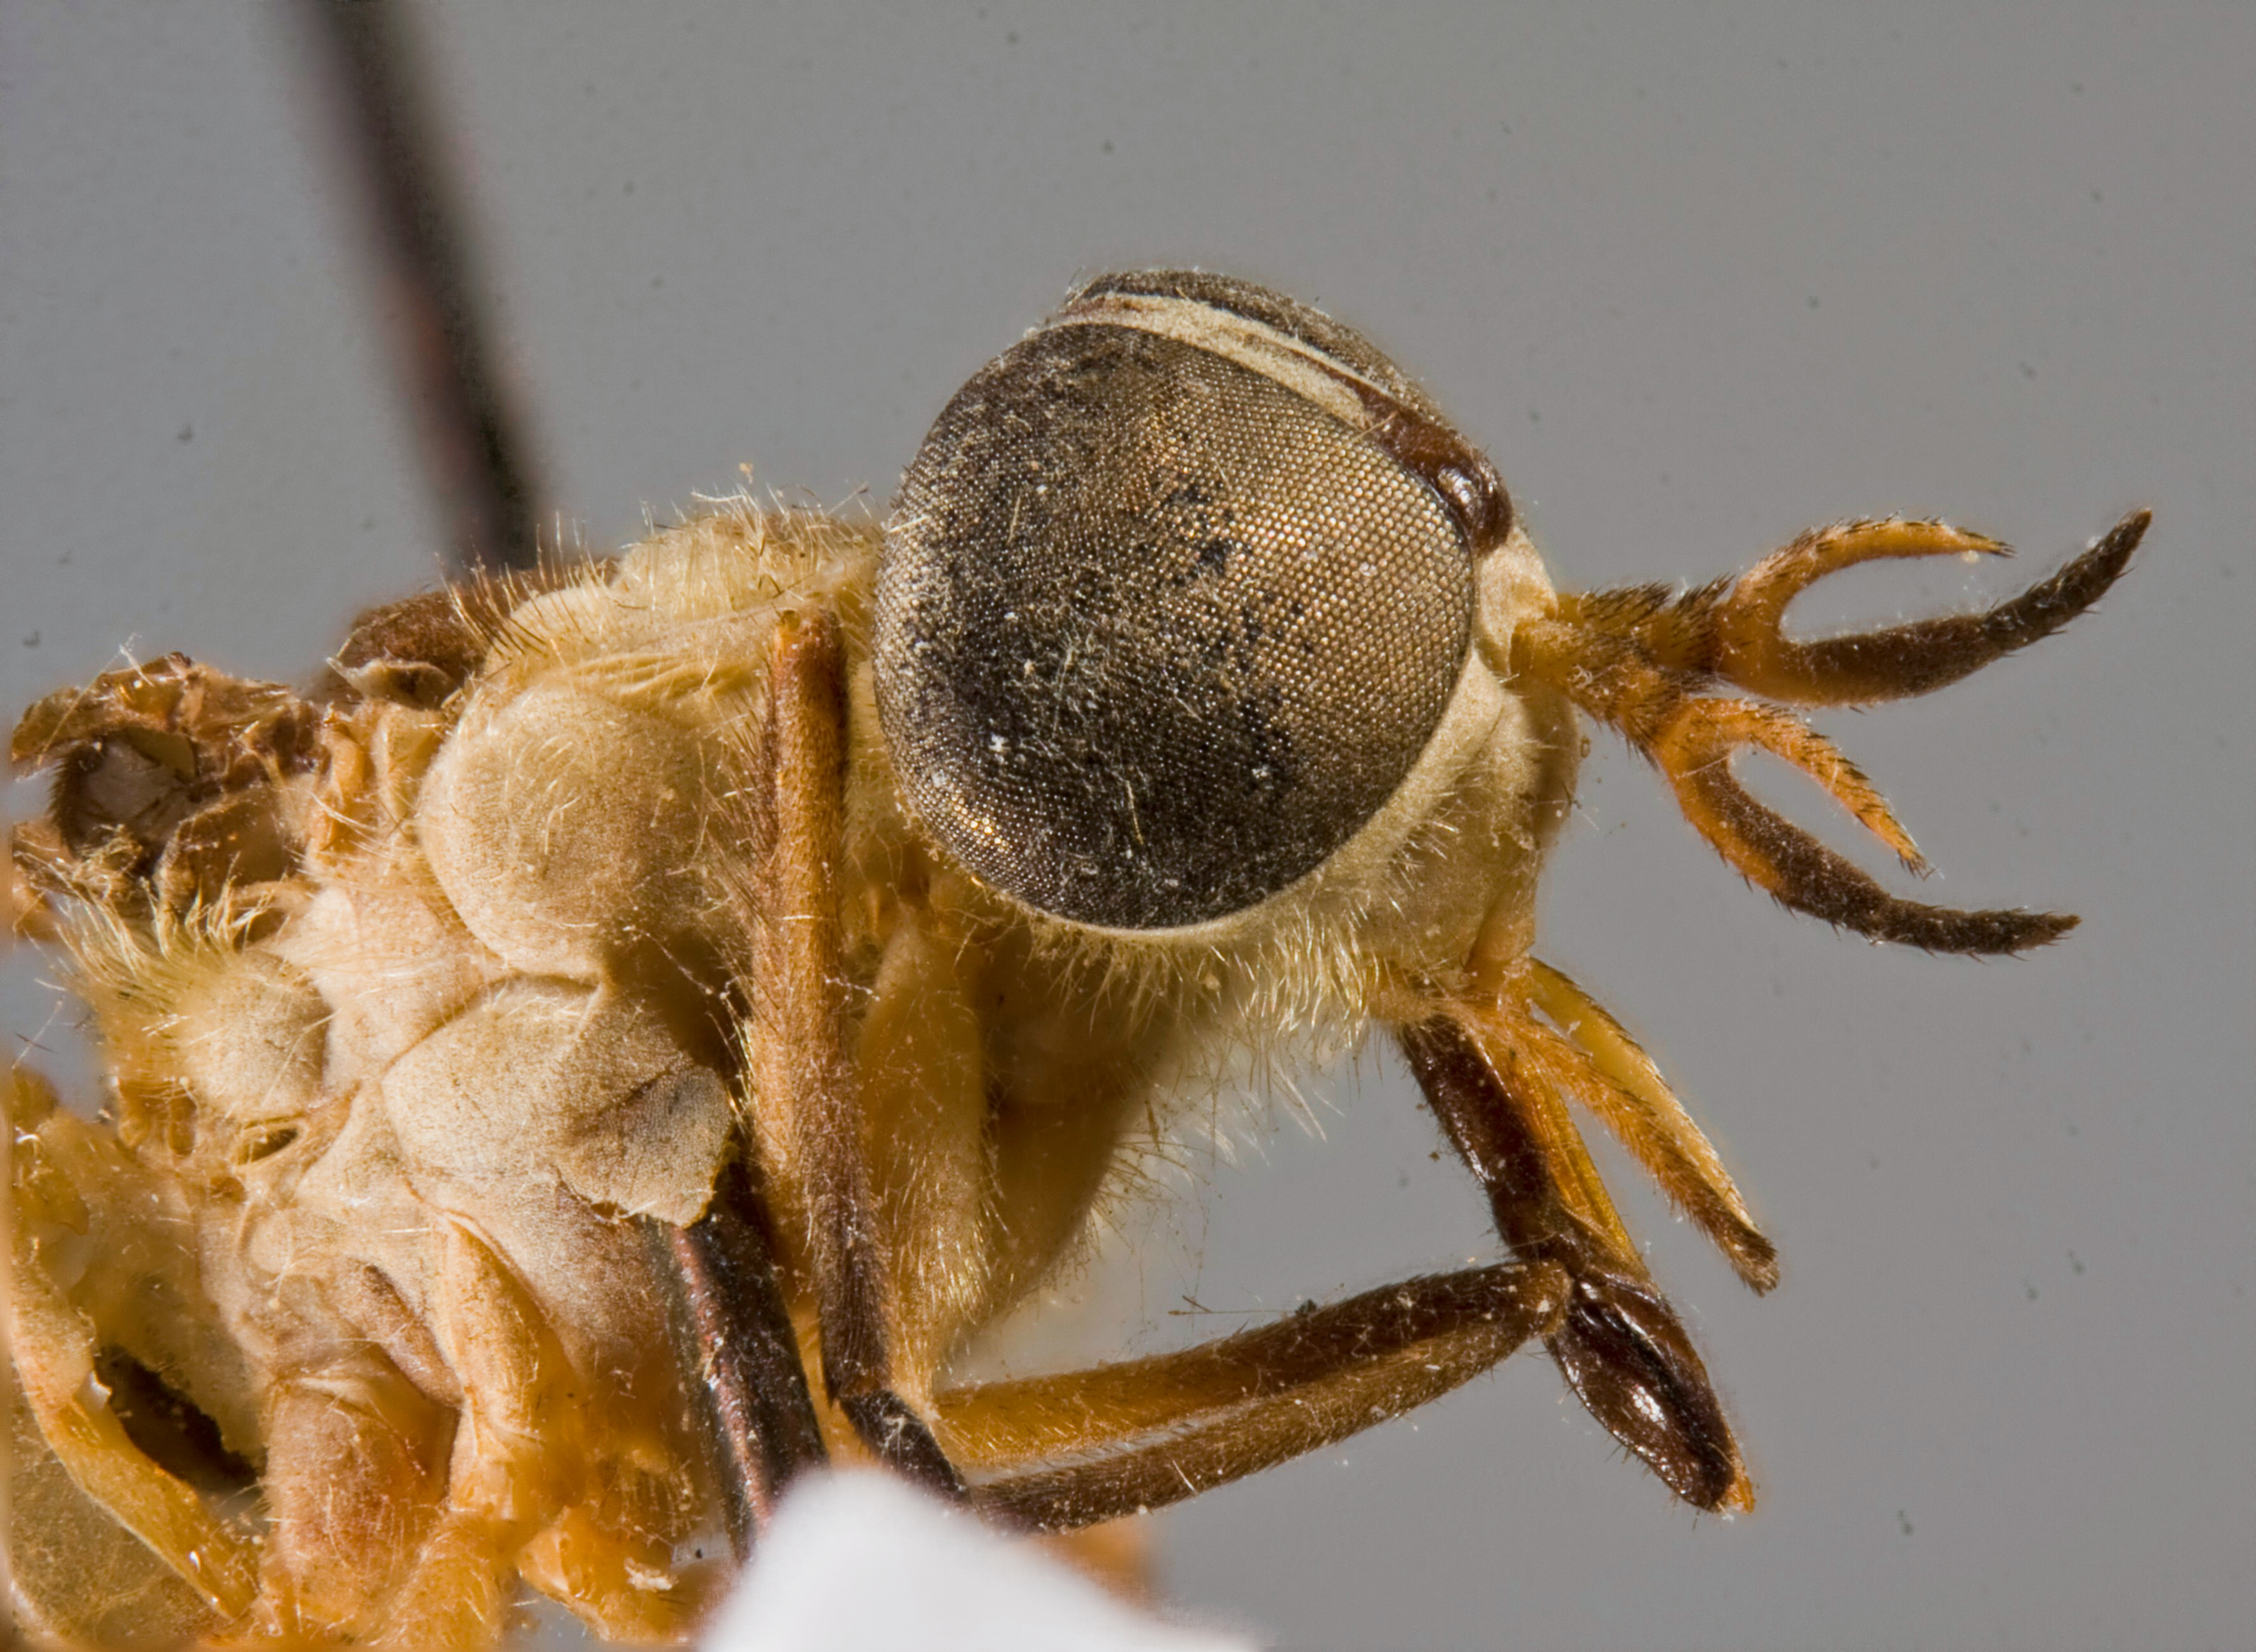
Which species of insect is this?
Dichelacera analis (also Dichelacera fasciata)
